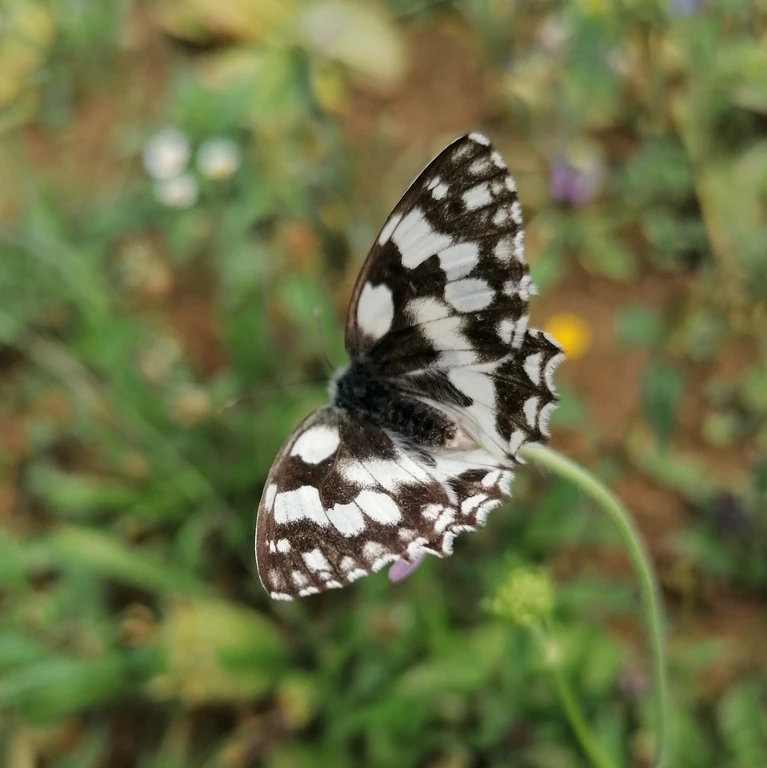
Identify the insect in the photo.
Melanargia galathea
